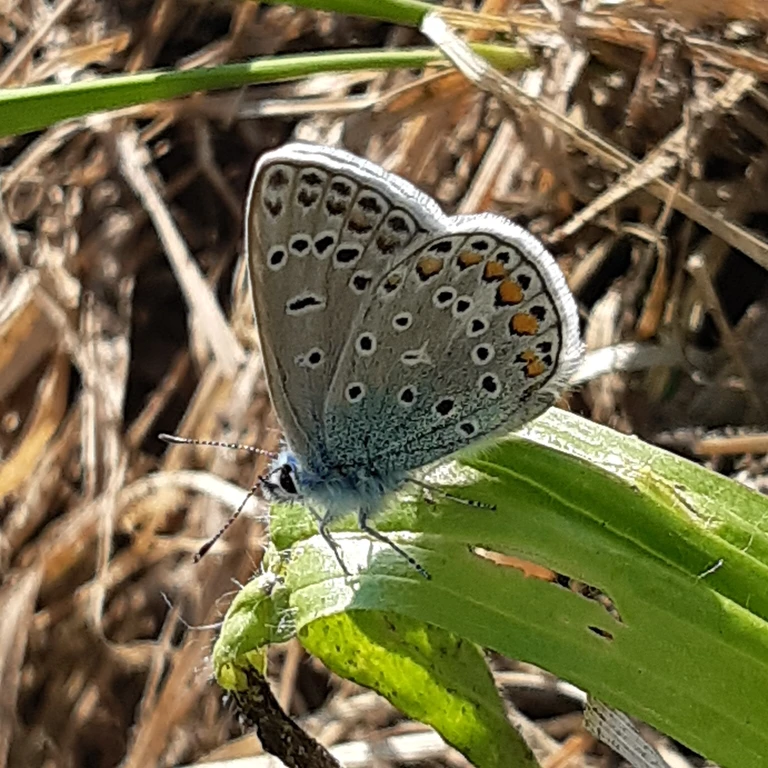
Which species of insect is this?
Polyommatus icarus
